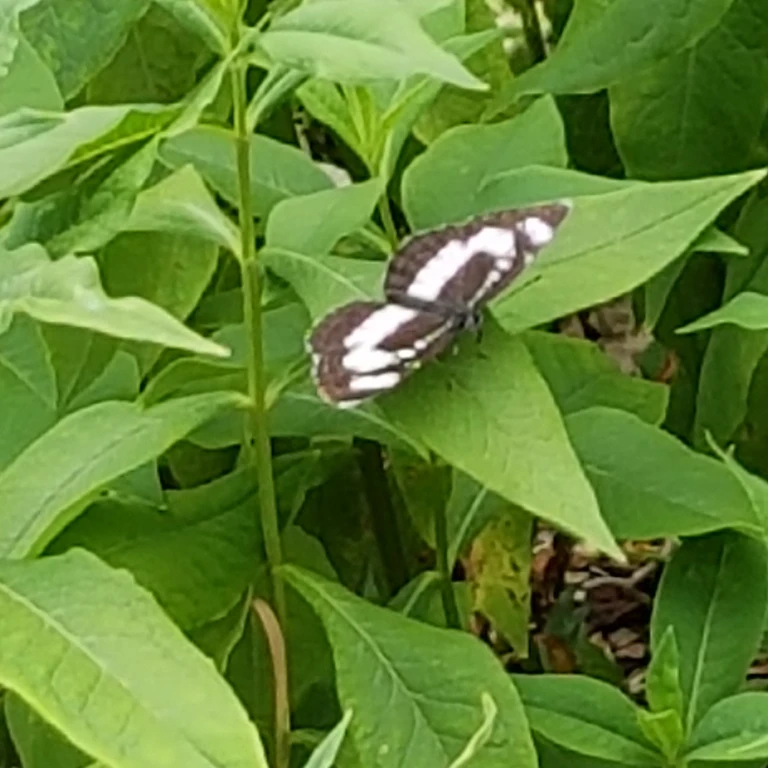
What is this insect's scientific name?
Neptis rivularis
